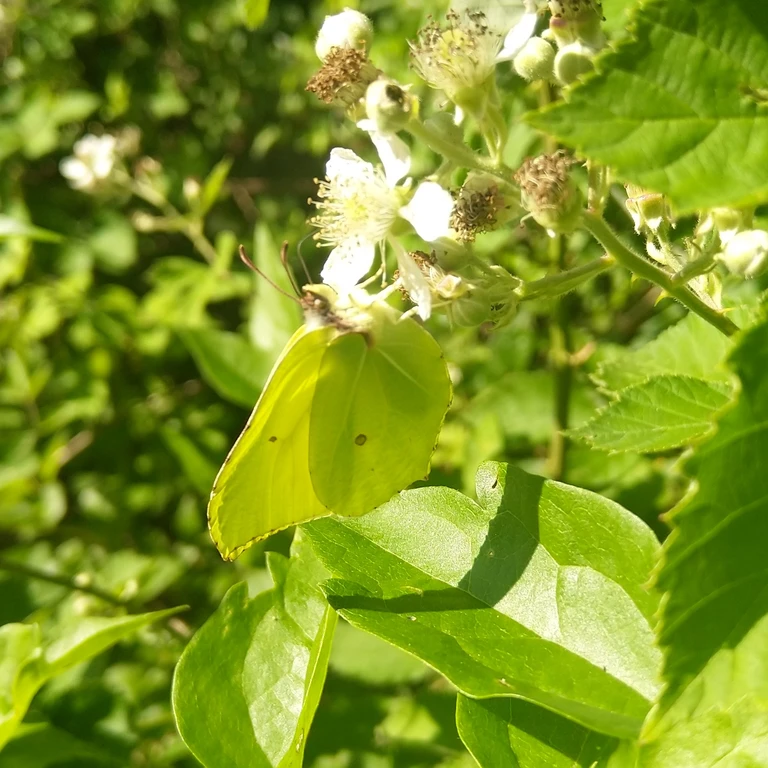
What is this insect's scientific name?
Gonepteryx rhamni
